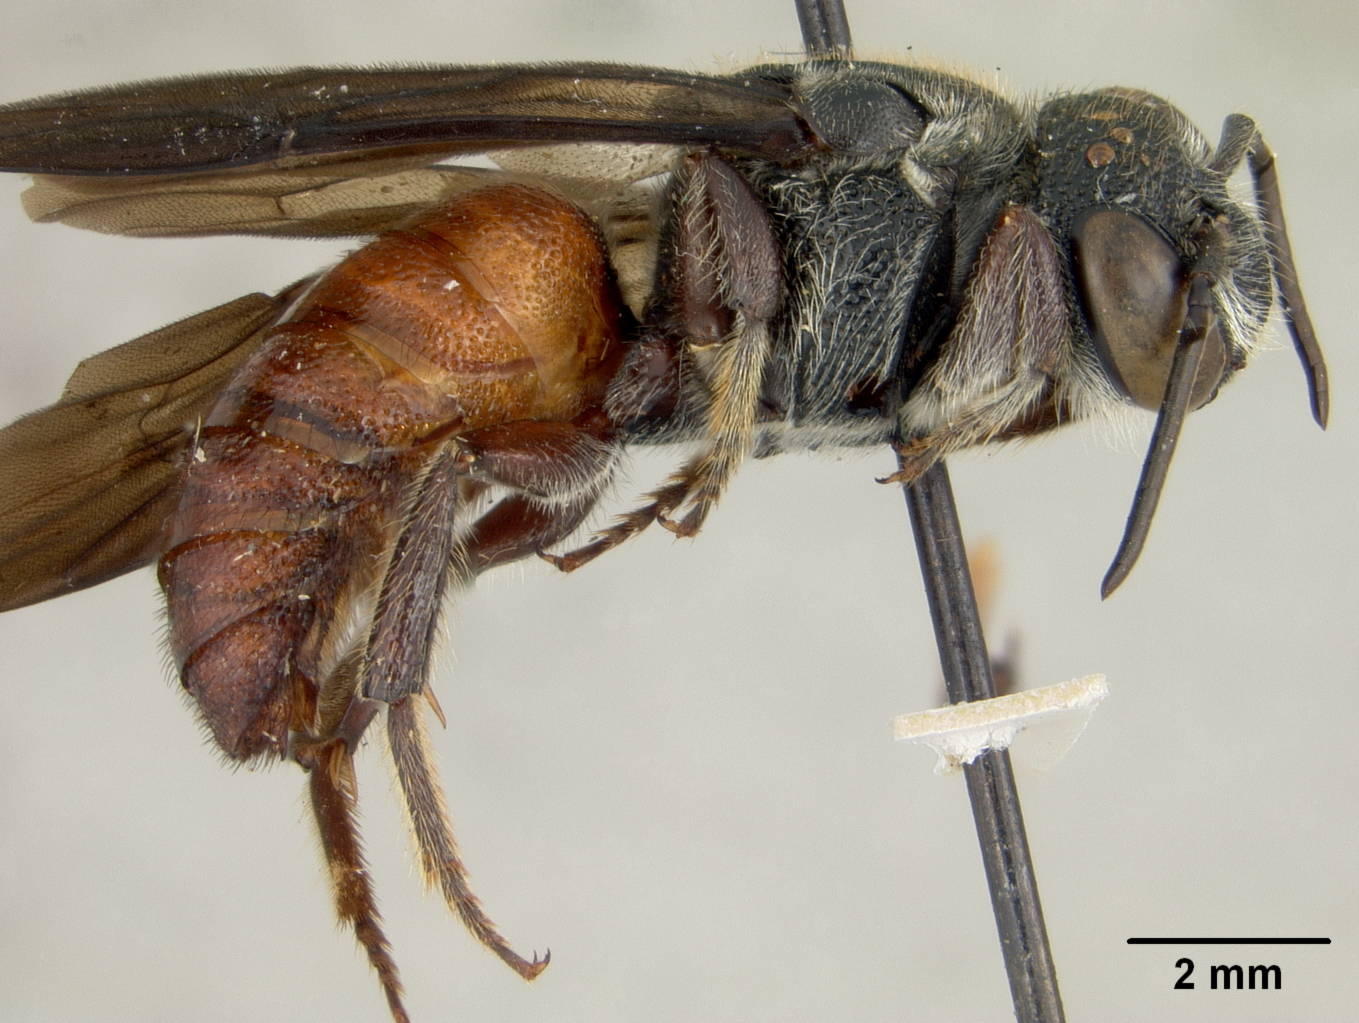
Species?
Parevaspis bakeri
